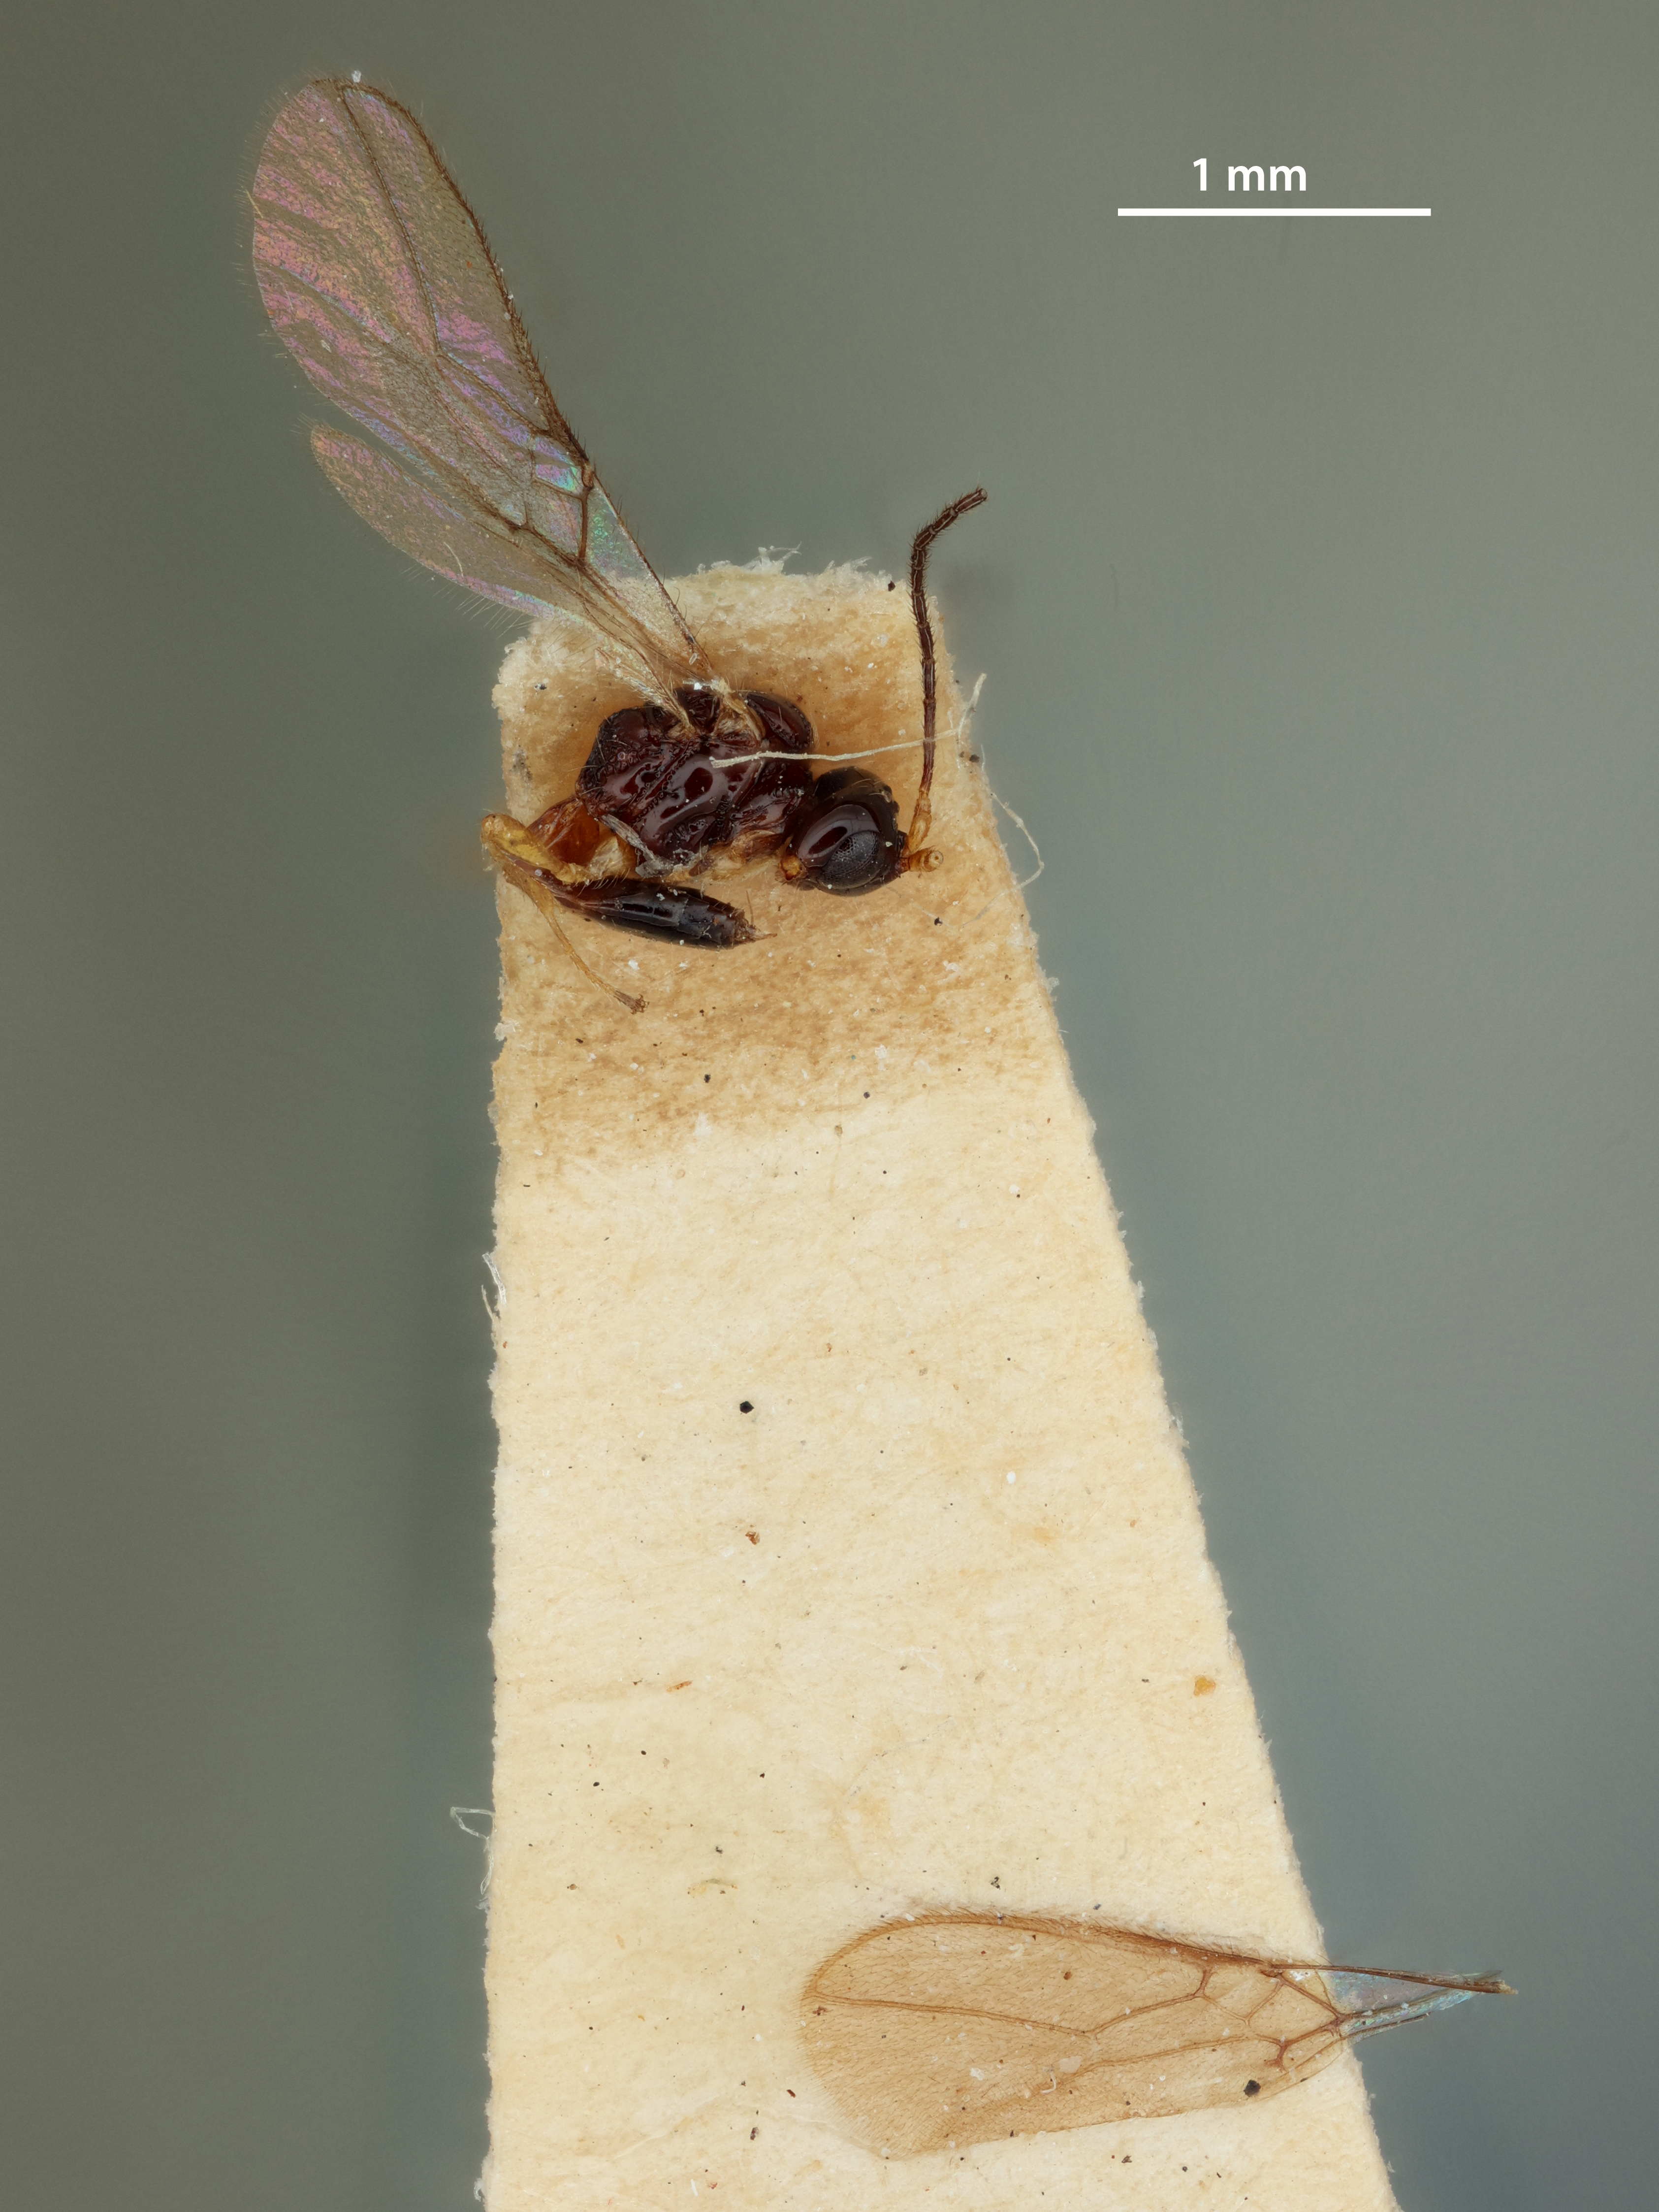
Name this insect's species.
Aspilota miraculosa
